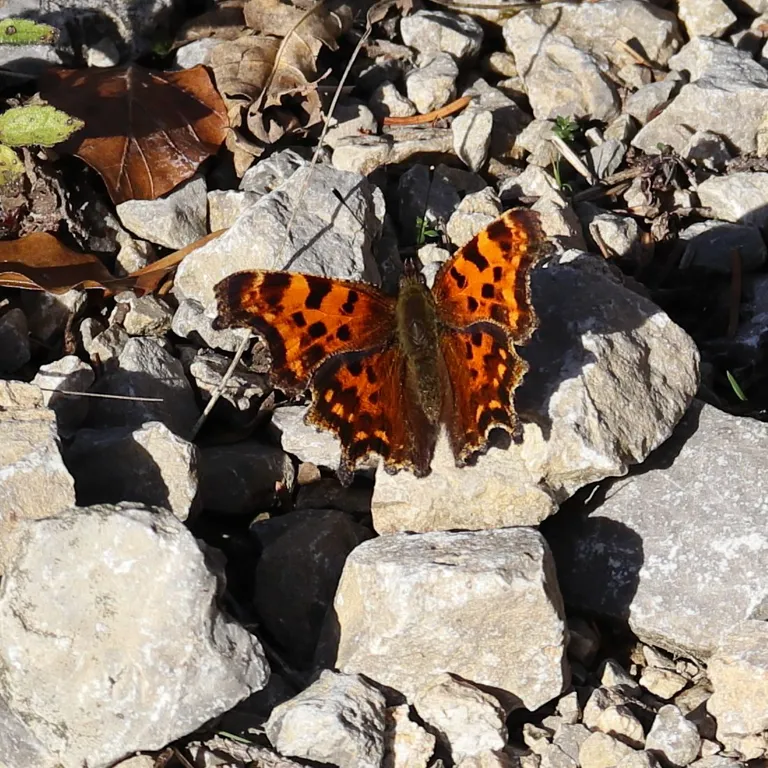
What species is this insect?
Polygonia c-album
